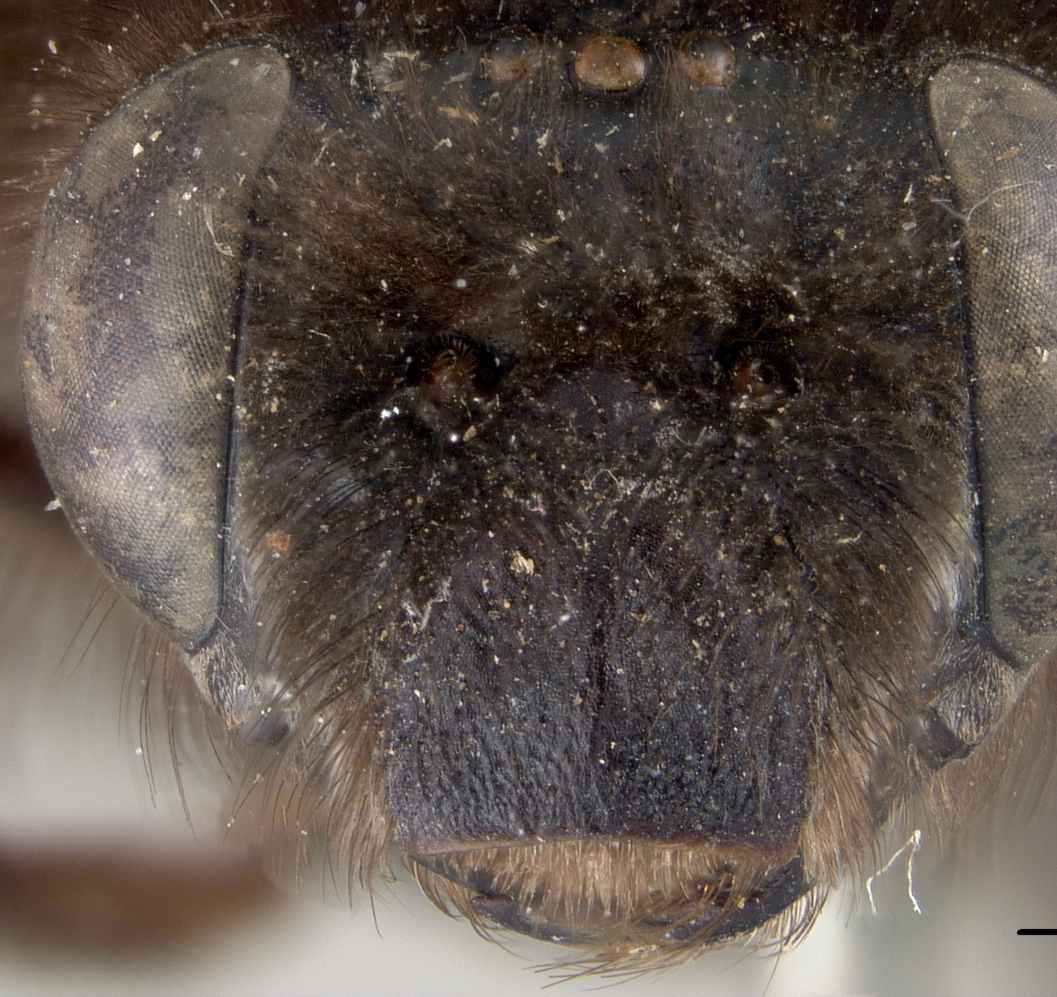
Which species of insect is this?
Melissodes atramentata
